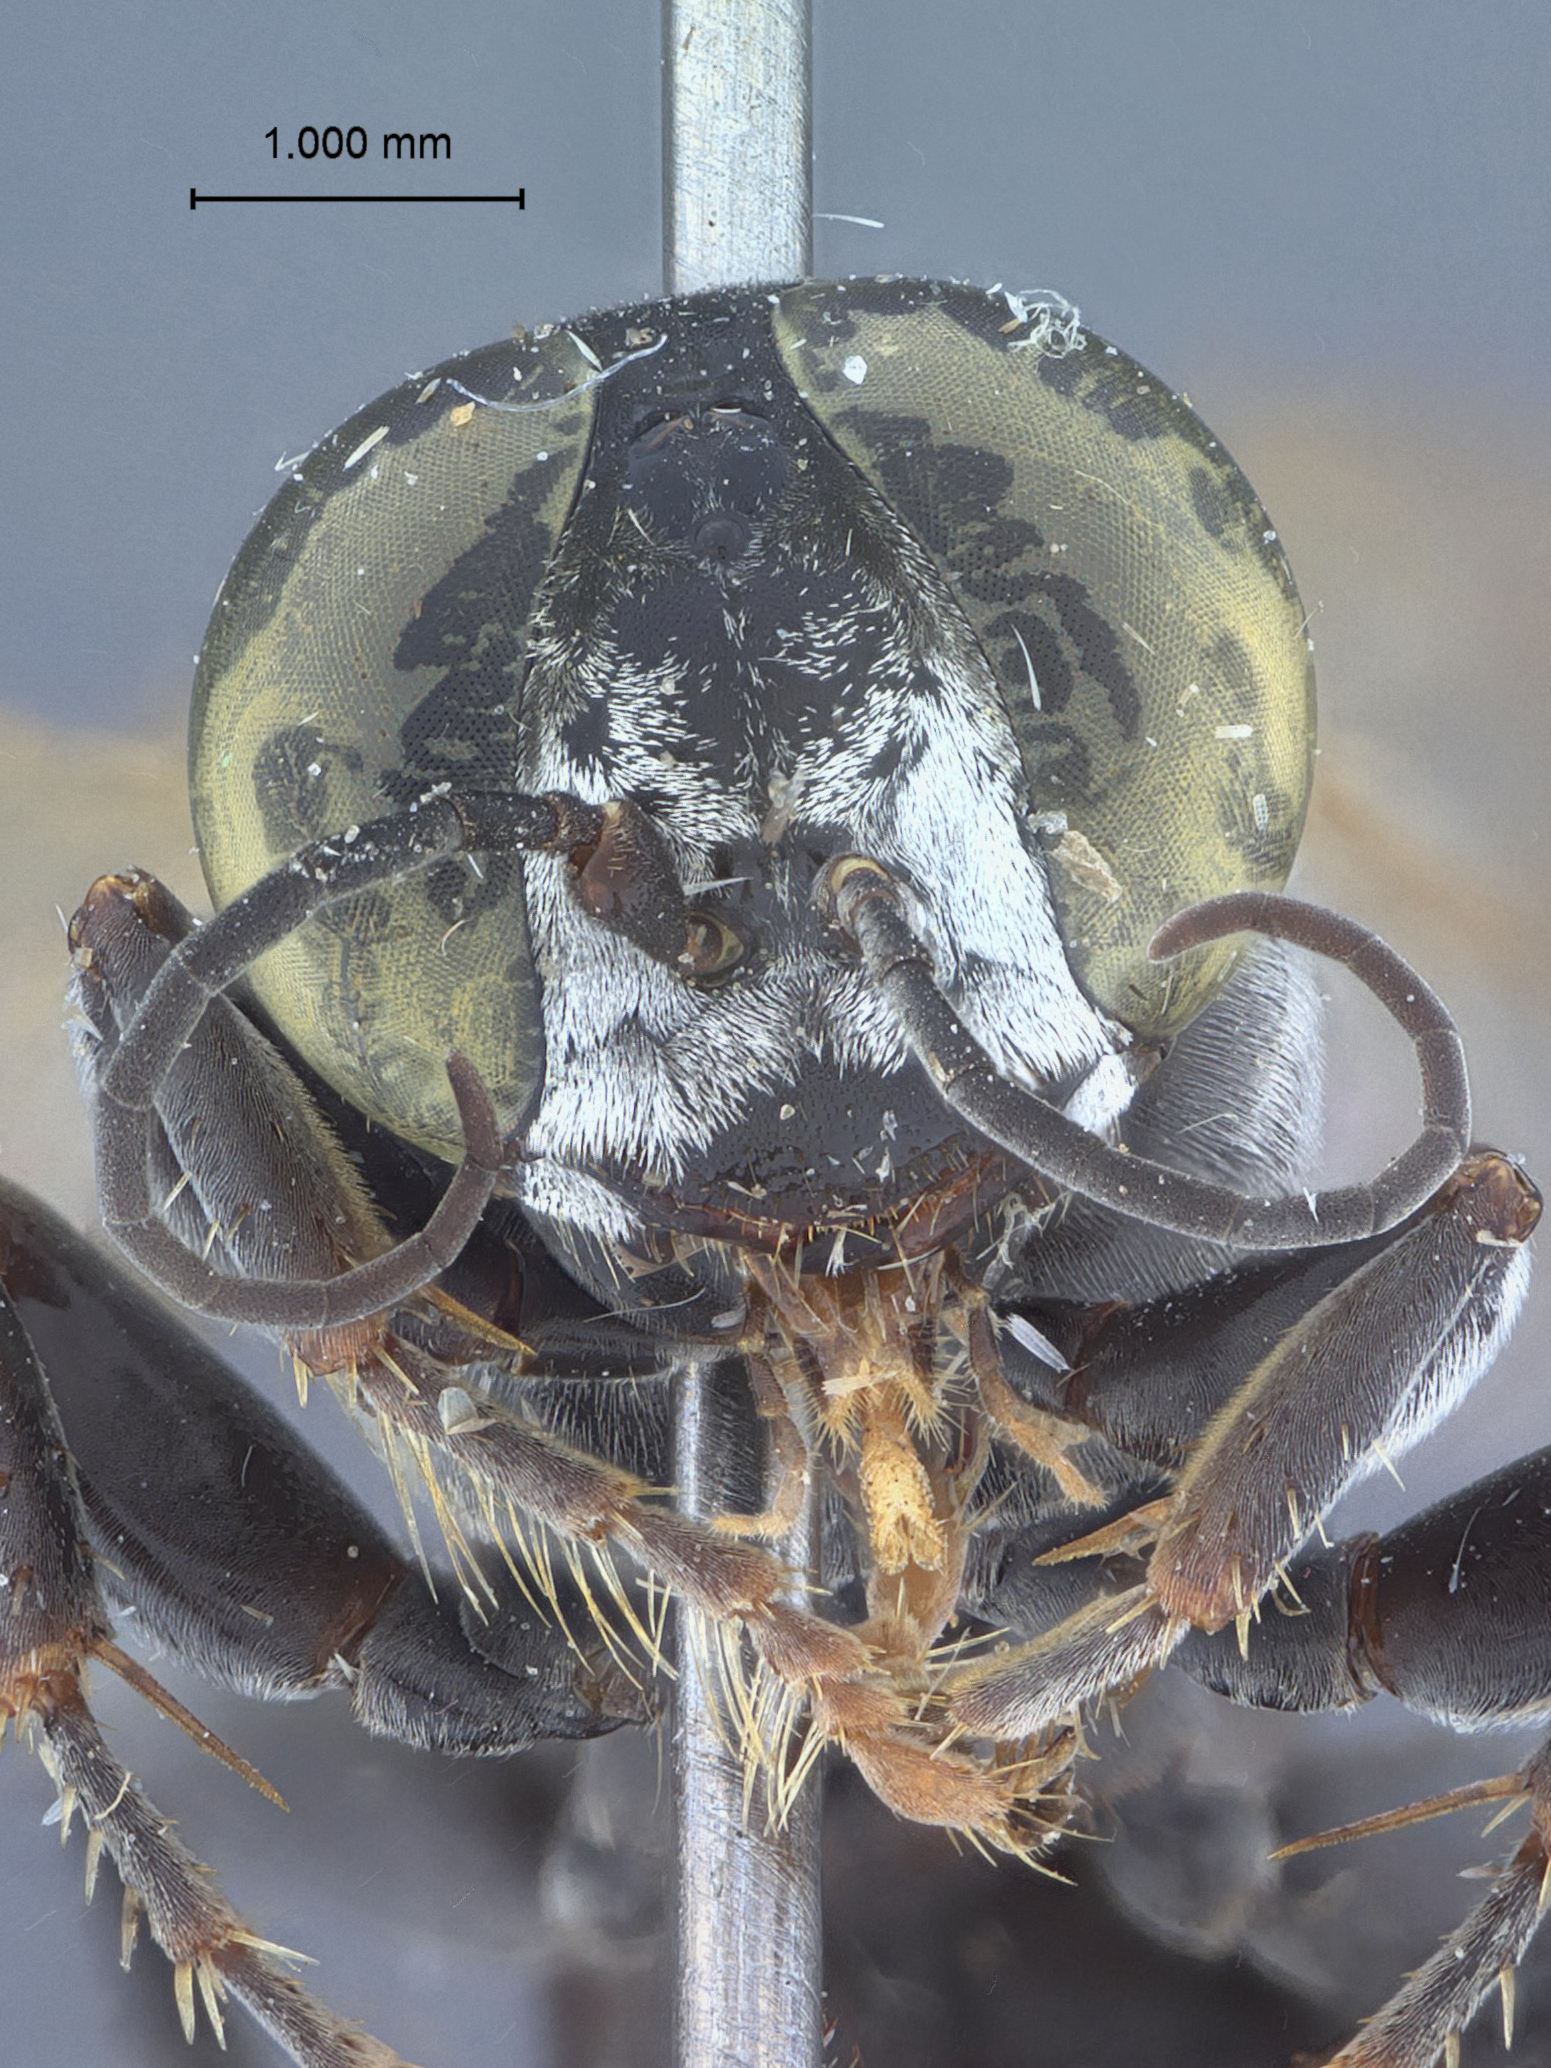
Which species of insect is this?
Tachysphex eucharistus
